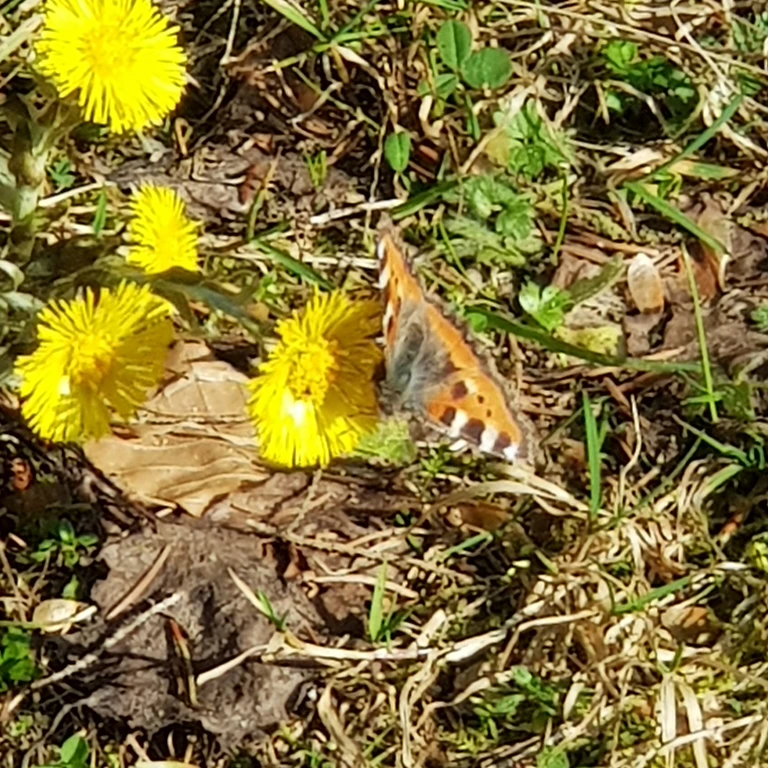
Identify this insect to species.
Aglais urticae
